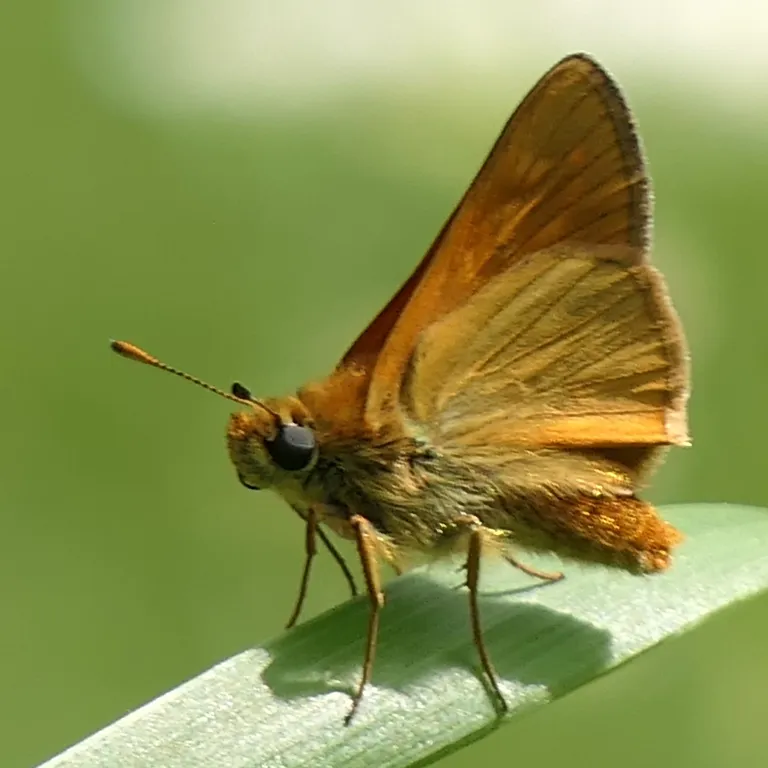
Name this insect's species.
Ochlodes sylvanus (also Ochlodes venata)
